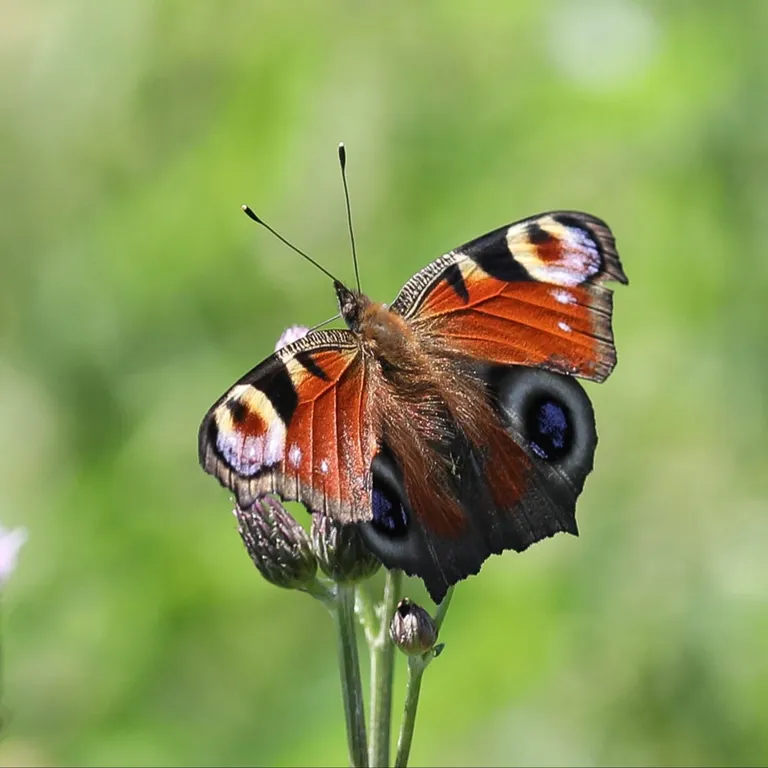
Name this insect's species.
Aglais io
